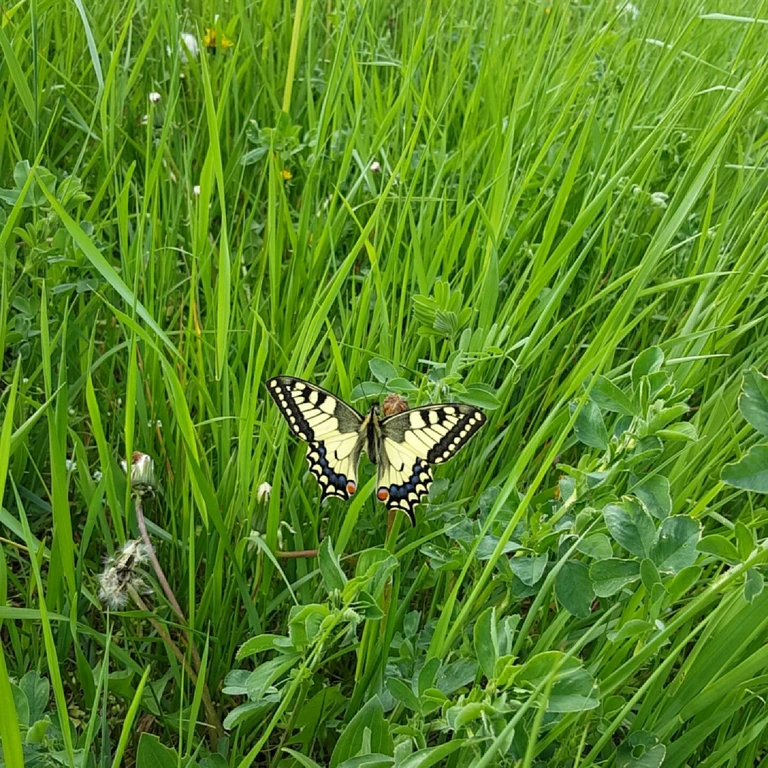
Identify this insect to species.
Papilio machaon
